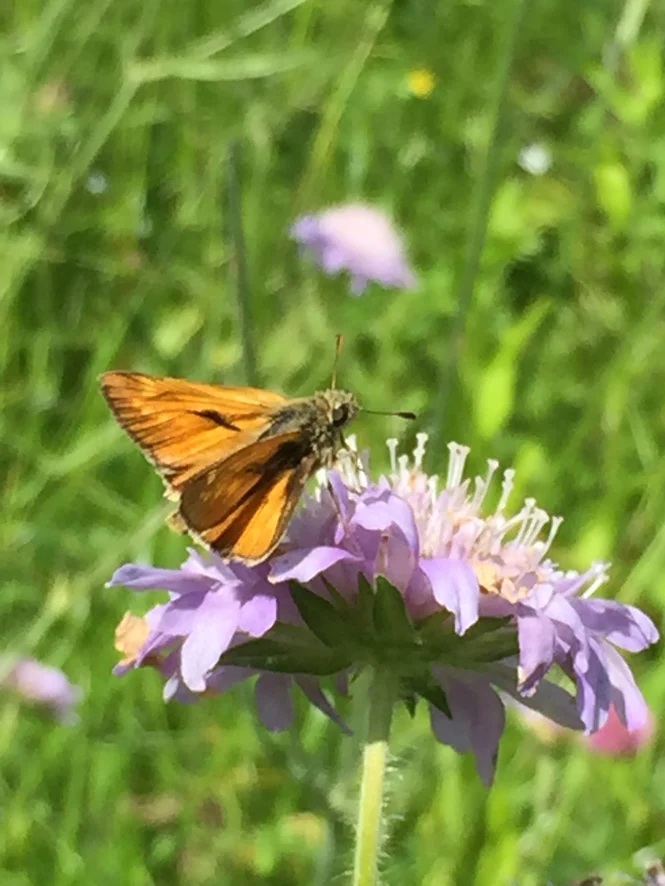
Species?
Ochlodes sylvanus (also Ochlodes venata)
